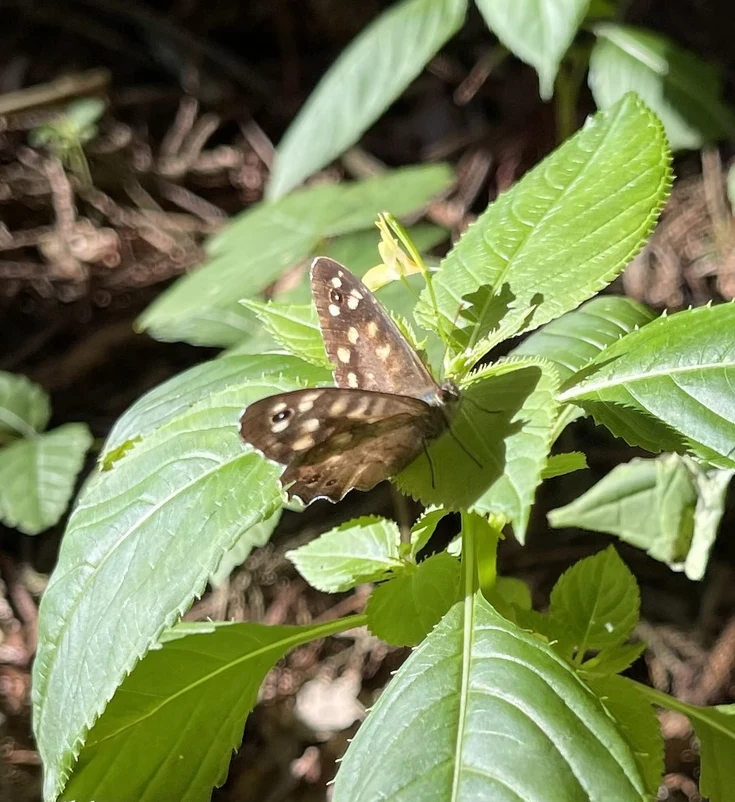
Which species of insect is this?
Pararge aegeria
